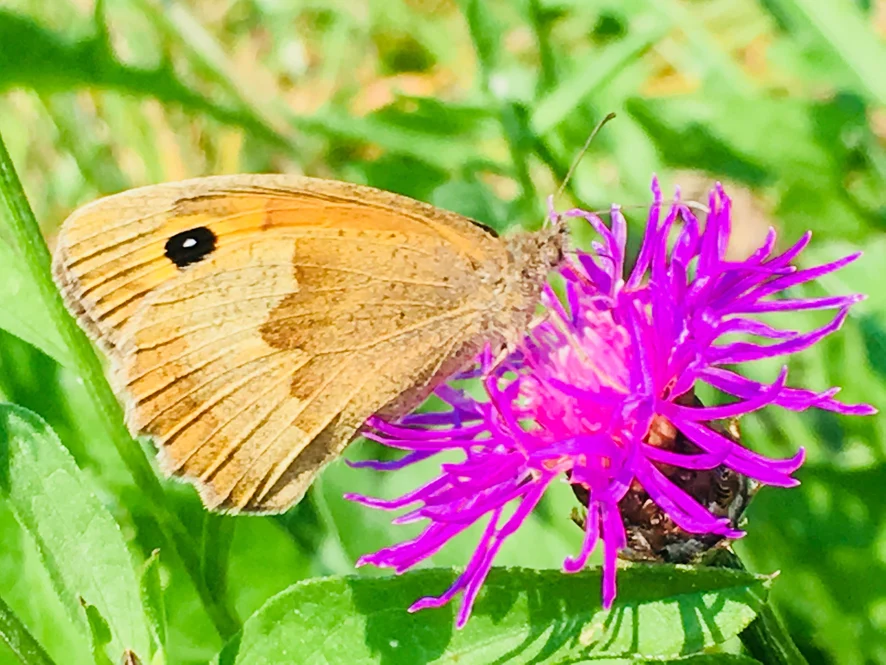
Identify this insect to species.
Maniola jurtina
